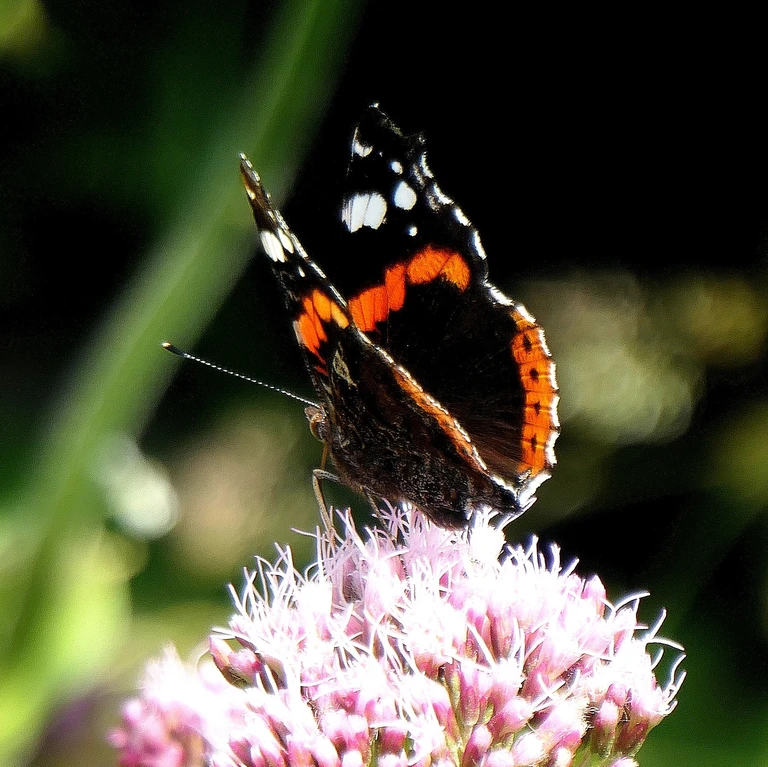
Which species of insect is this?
Vanessa atalanta
